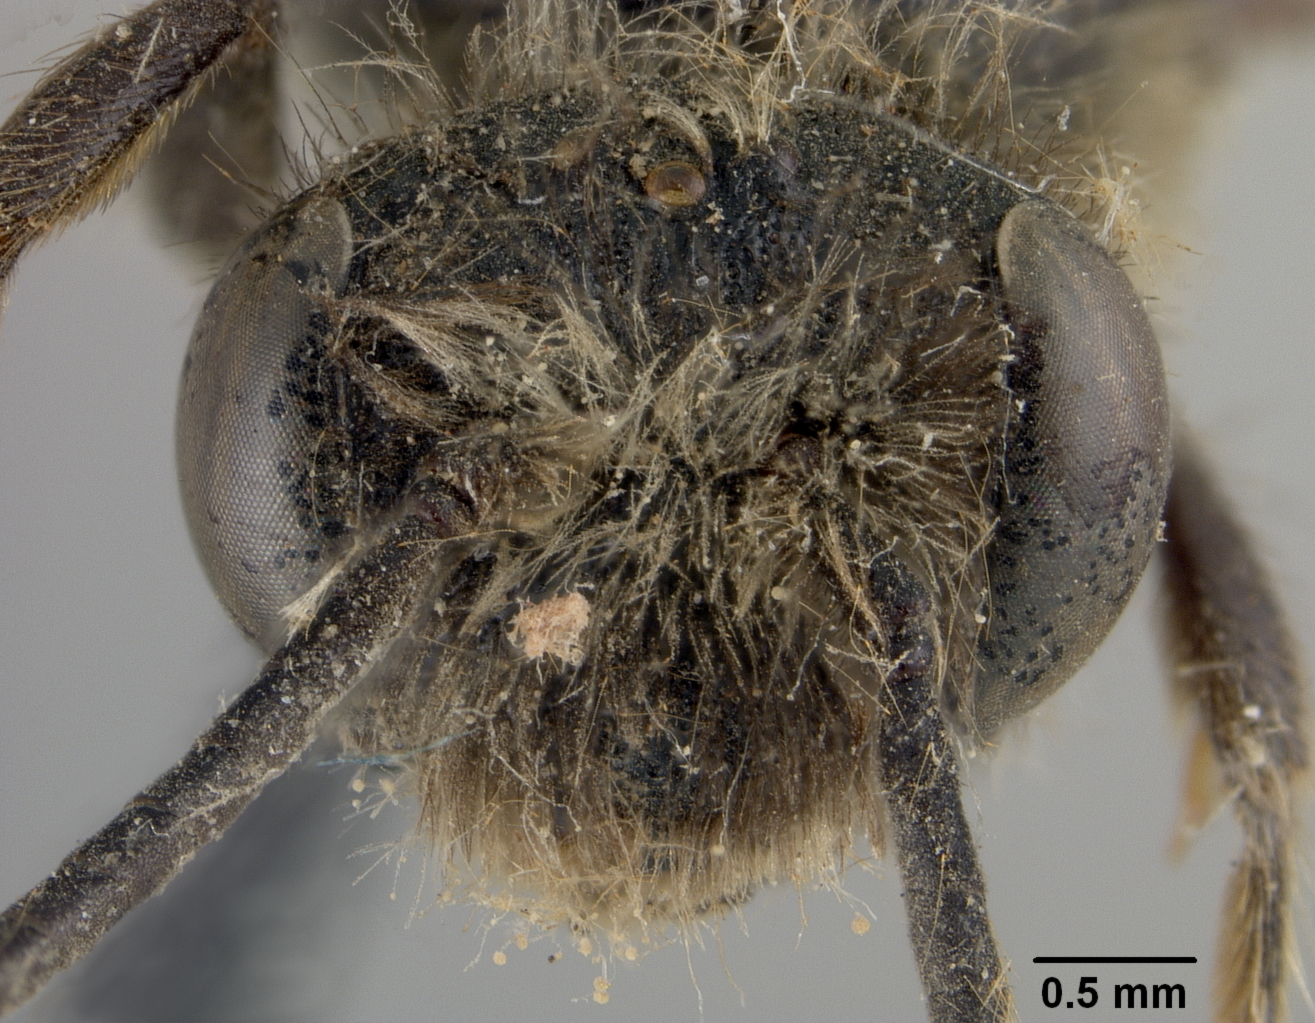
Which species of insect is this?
Andrena mitsukurii
